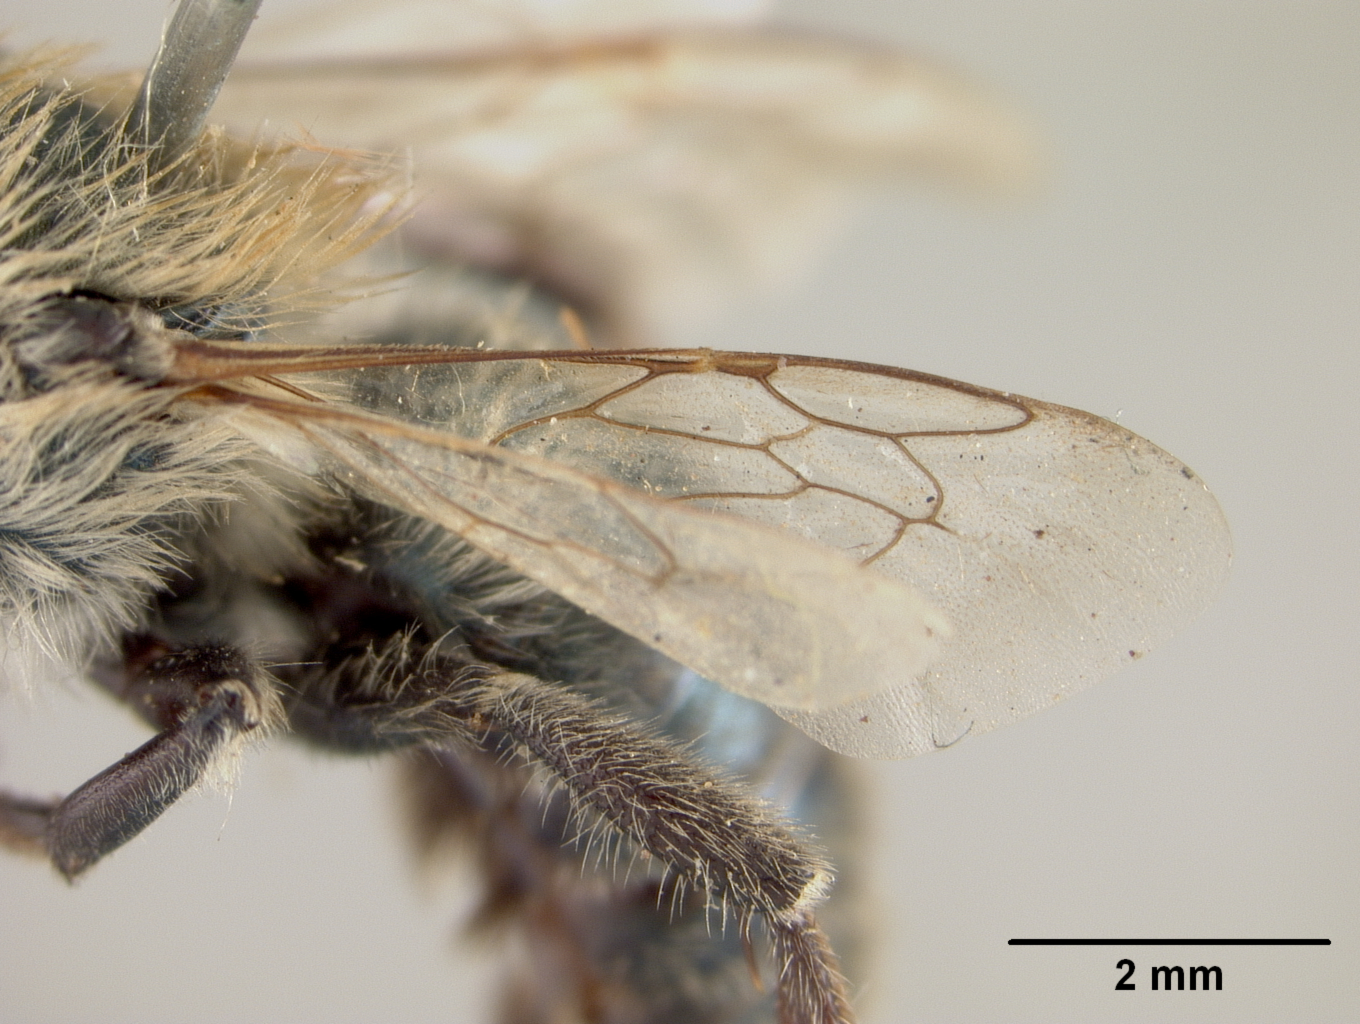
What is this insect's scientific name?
Osmia watsoni
